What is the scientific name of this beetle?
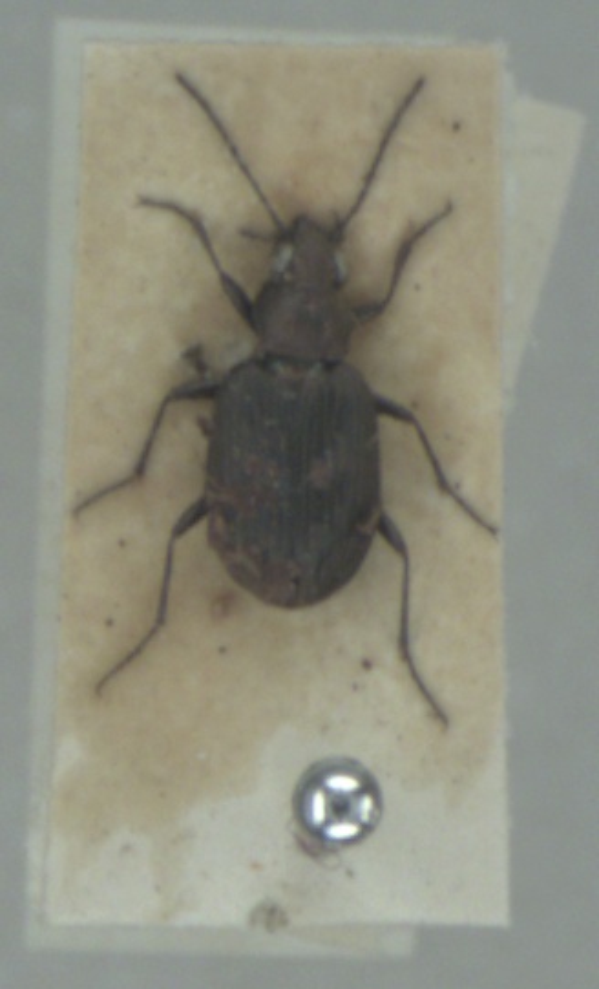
Bembidion litorale
